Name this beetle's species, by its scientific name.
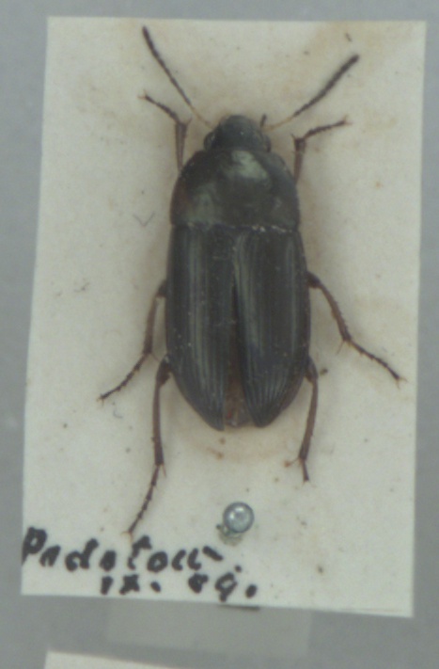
Amara ovata
